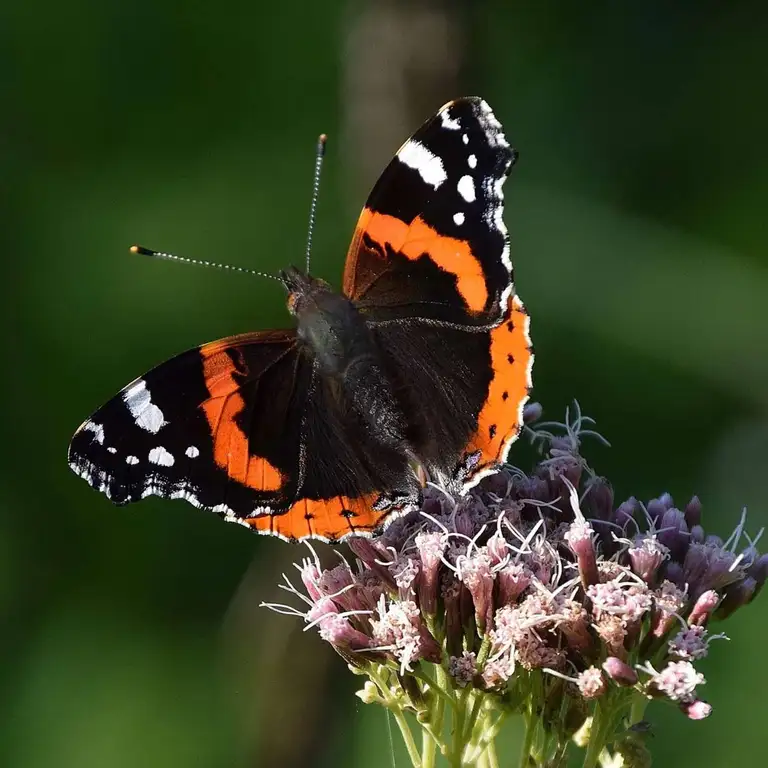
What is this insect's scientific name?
Vanessa atalanta
